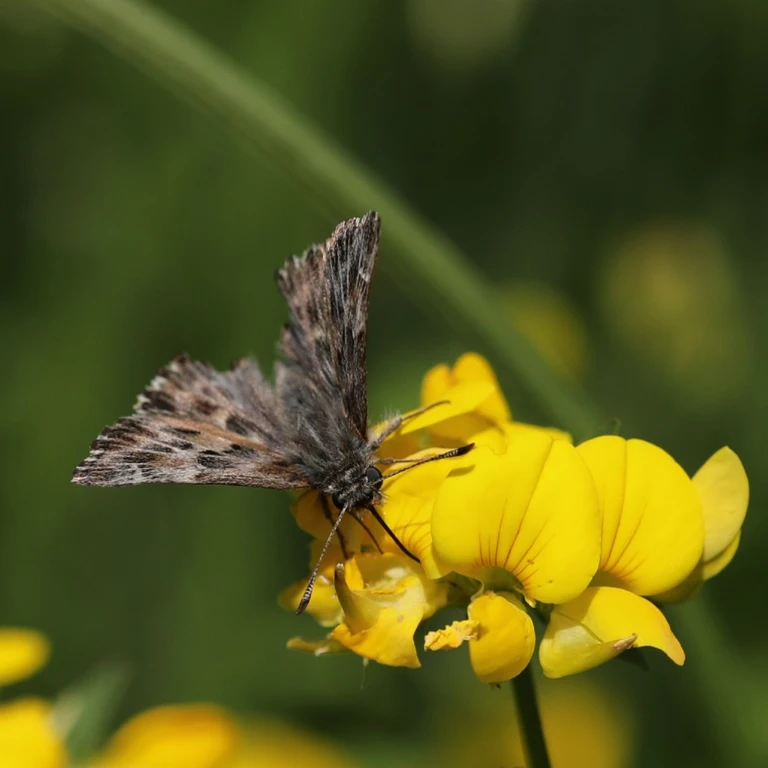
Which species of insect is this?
Carcharodus alceae
